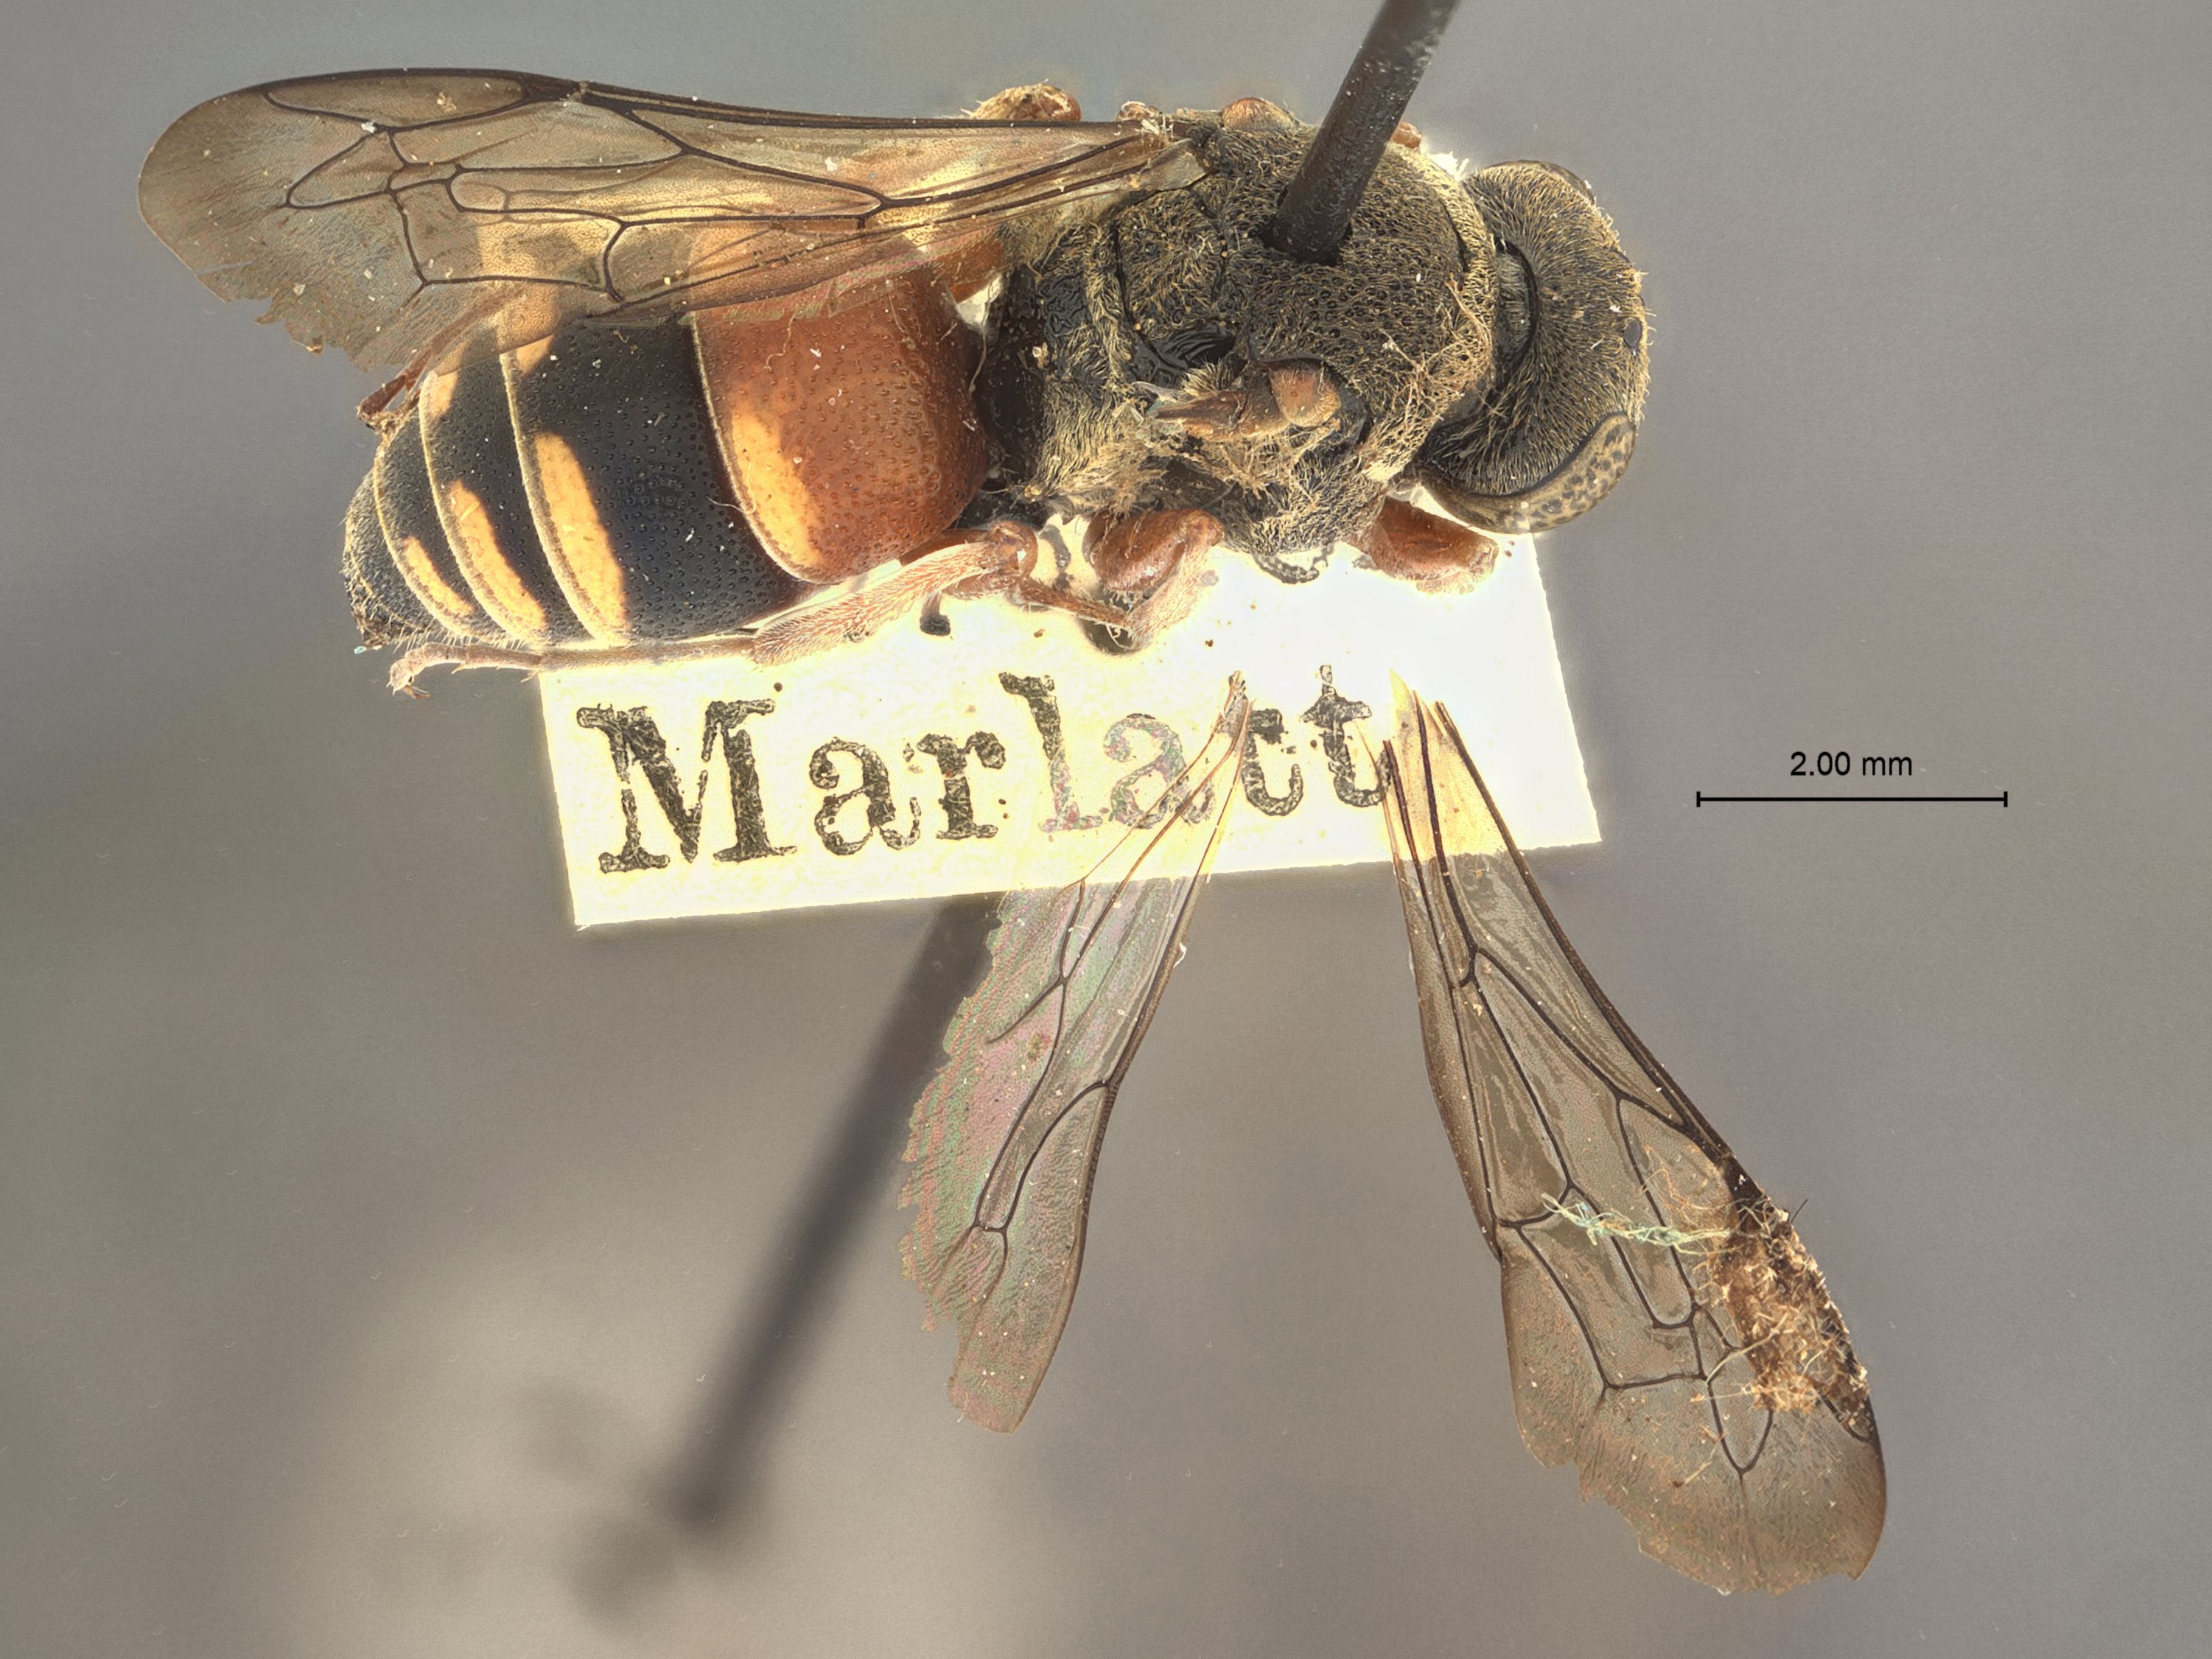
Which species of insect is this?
Nysson marlatti
